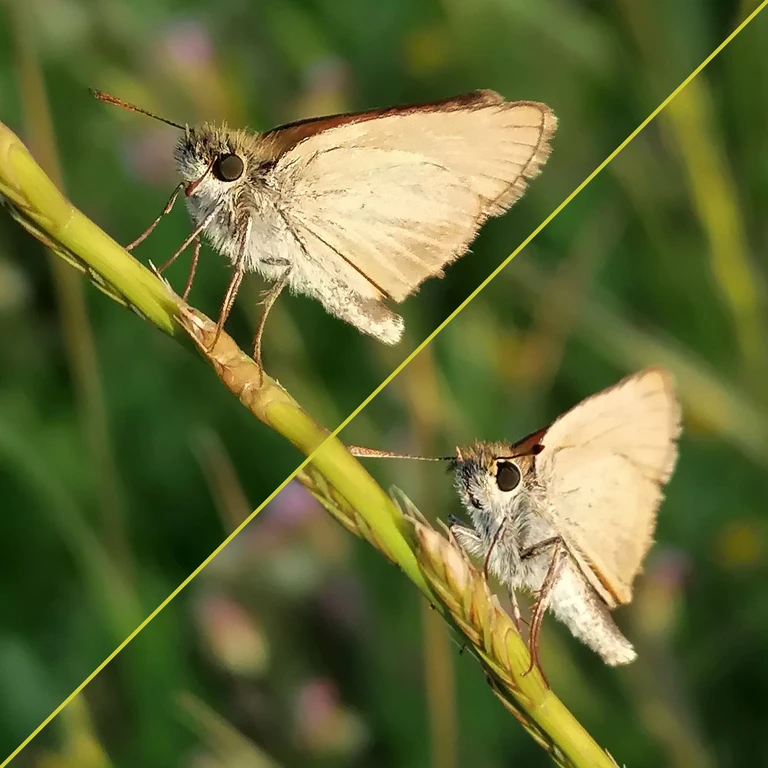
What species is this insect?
Thymelicus sylvestris
